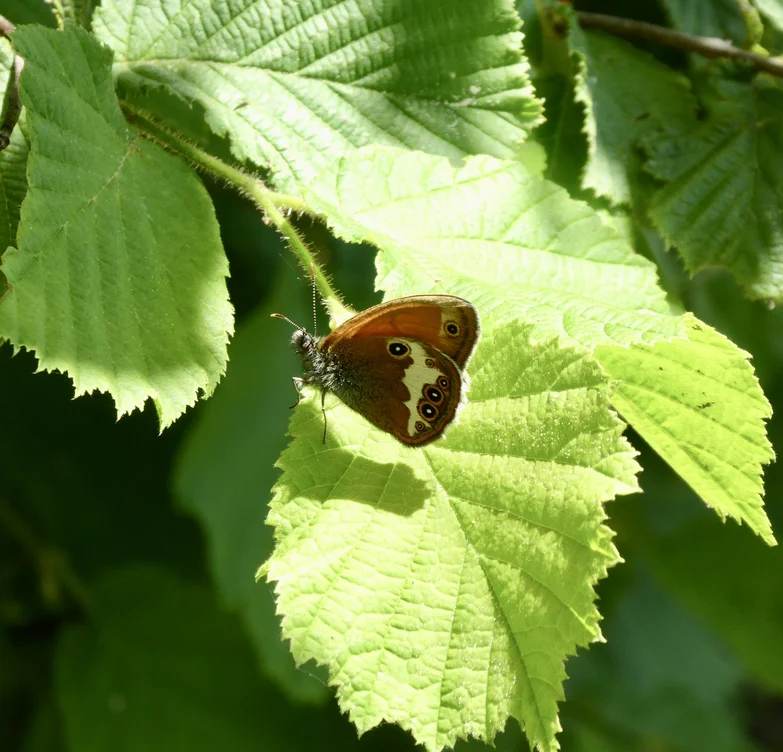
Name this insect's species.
Coenonympha arcania
